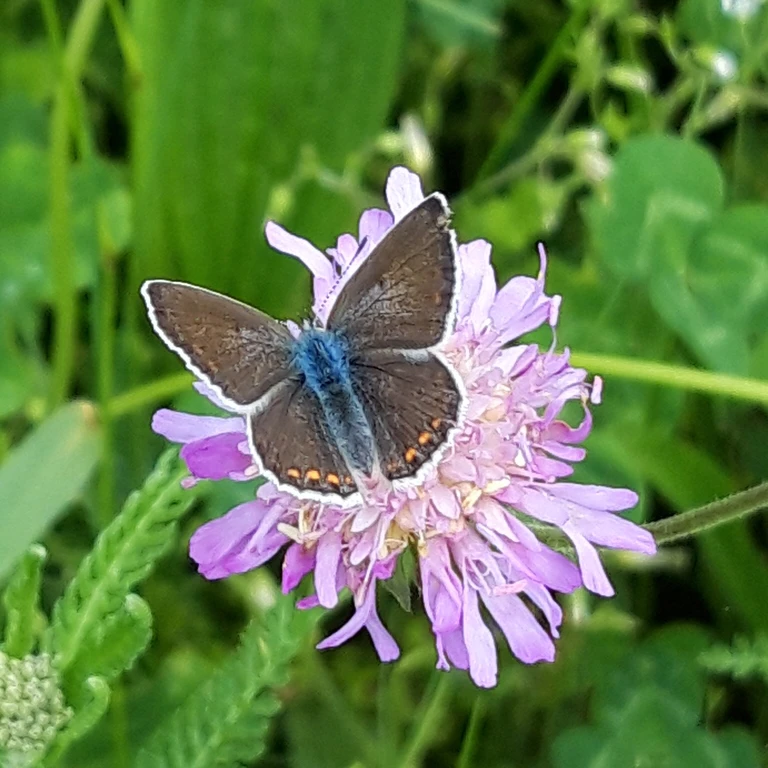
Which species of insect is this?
Polyommatus icarus
